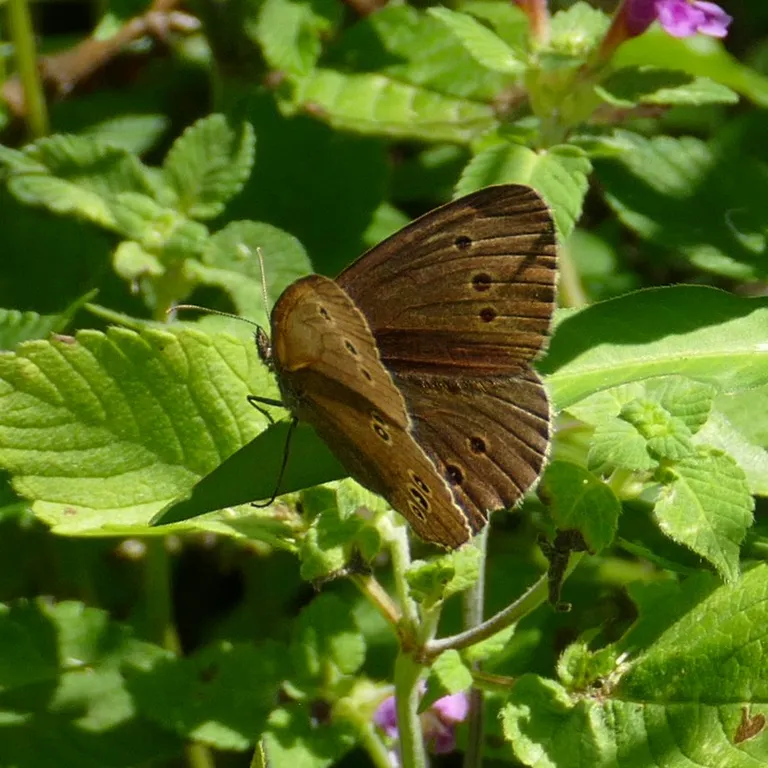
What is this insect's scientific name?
Aphantopus hyperantus
